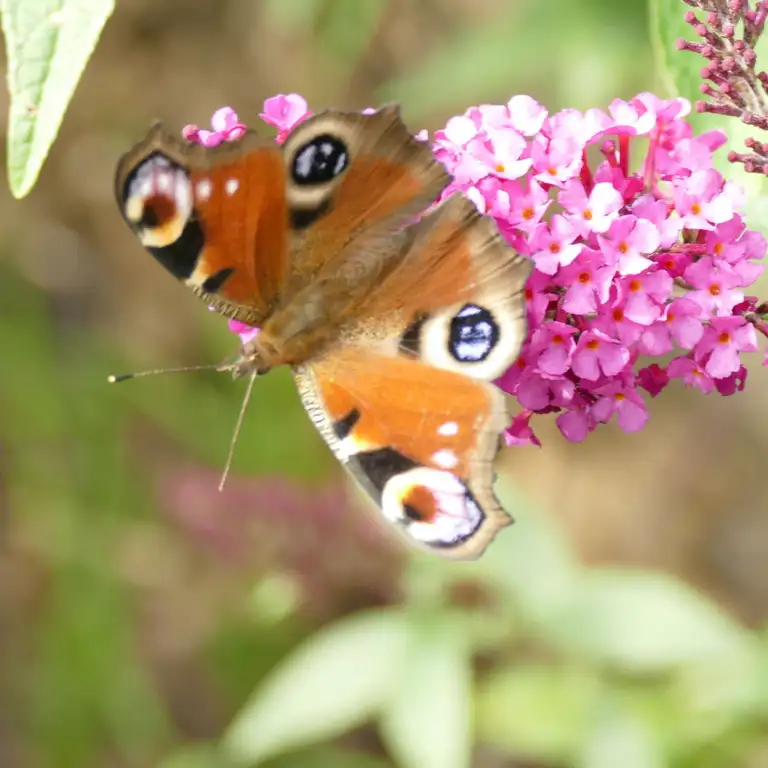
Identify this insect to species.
Aglais io
